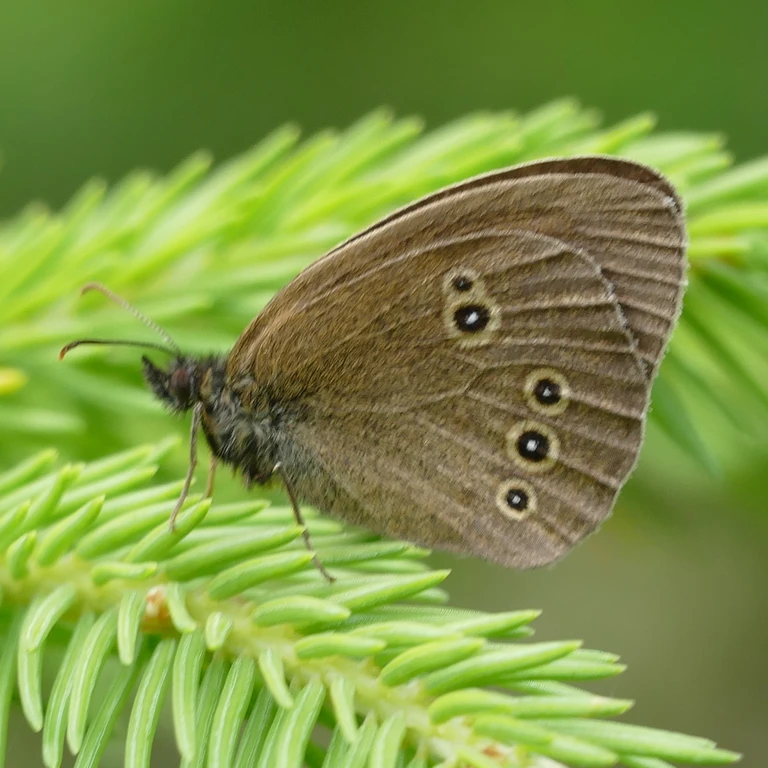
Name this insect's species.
Aphantopus hyperantus
